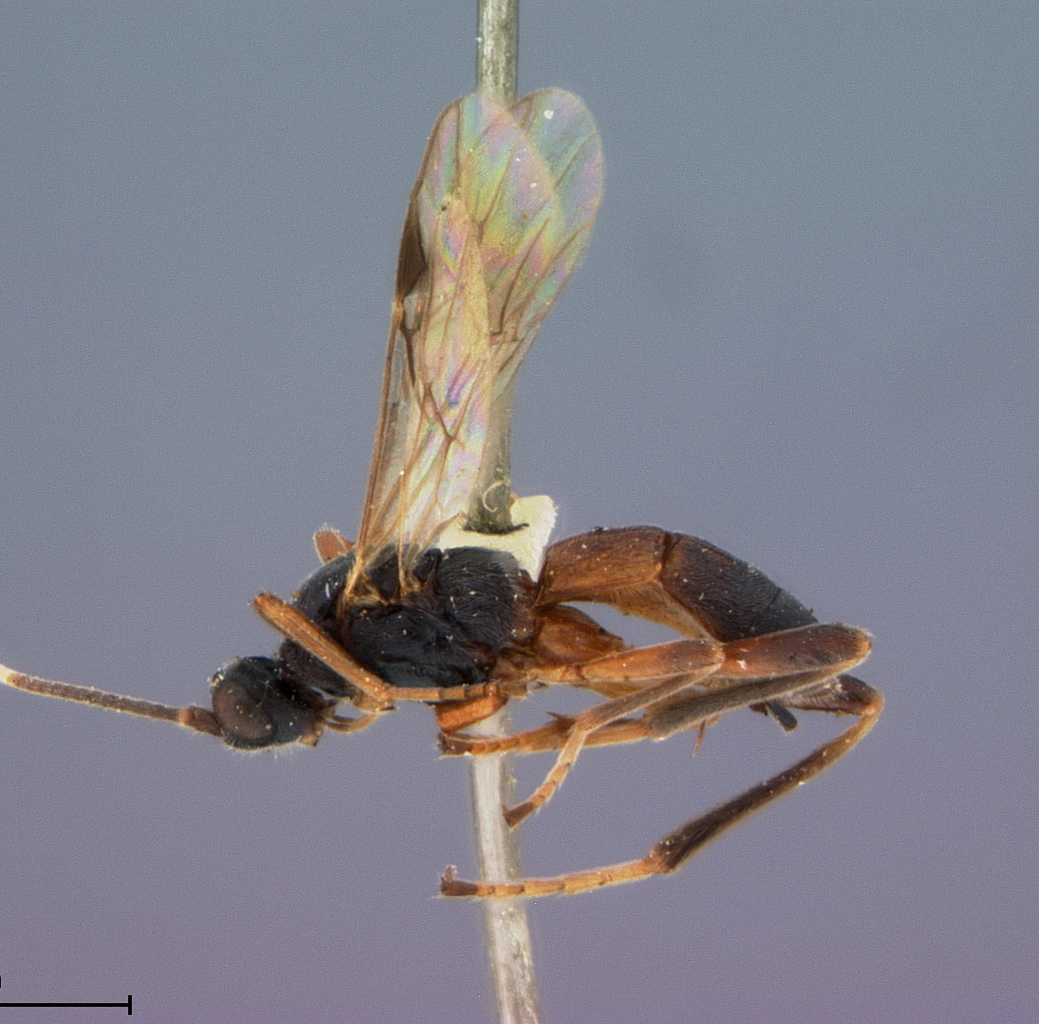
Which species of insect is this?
Rhogas sanchezi
